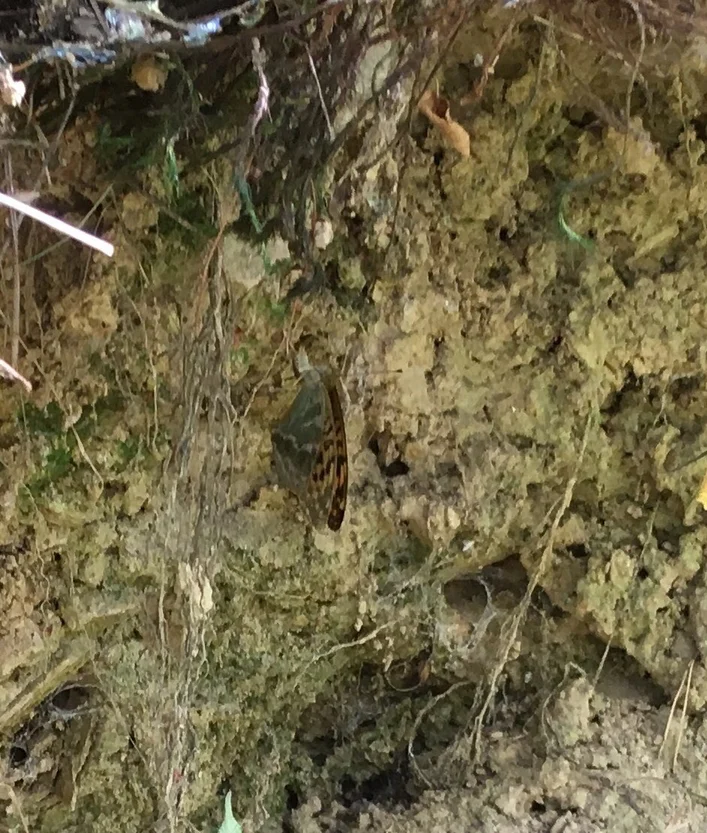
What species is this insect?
Argynnis paphia
